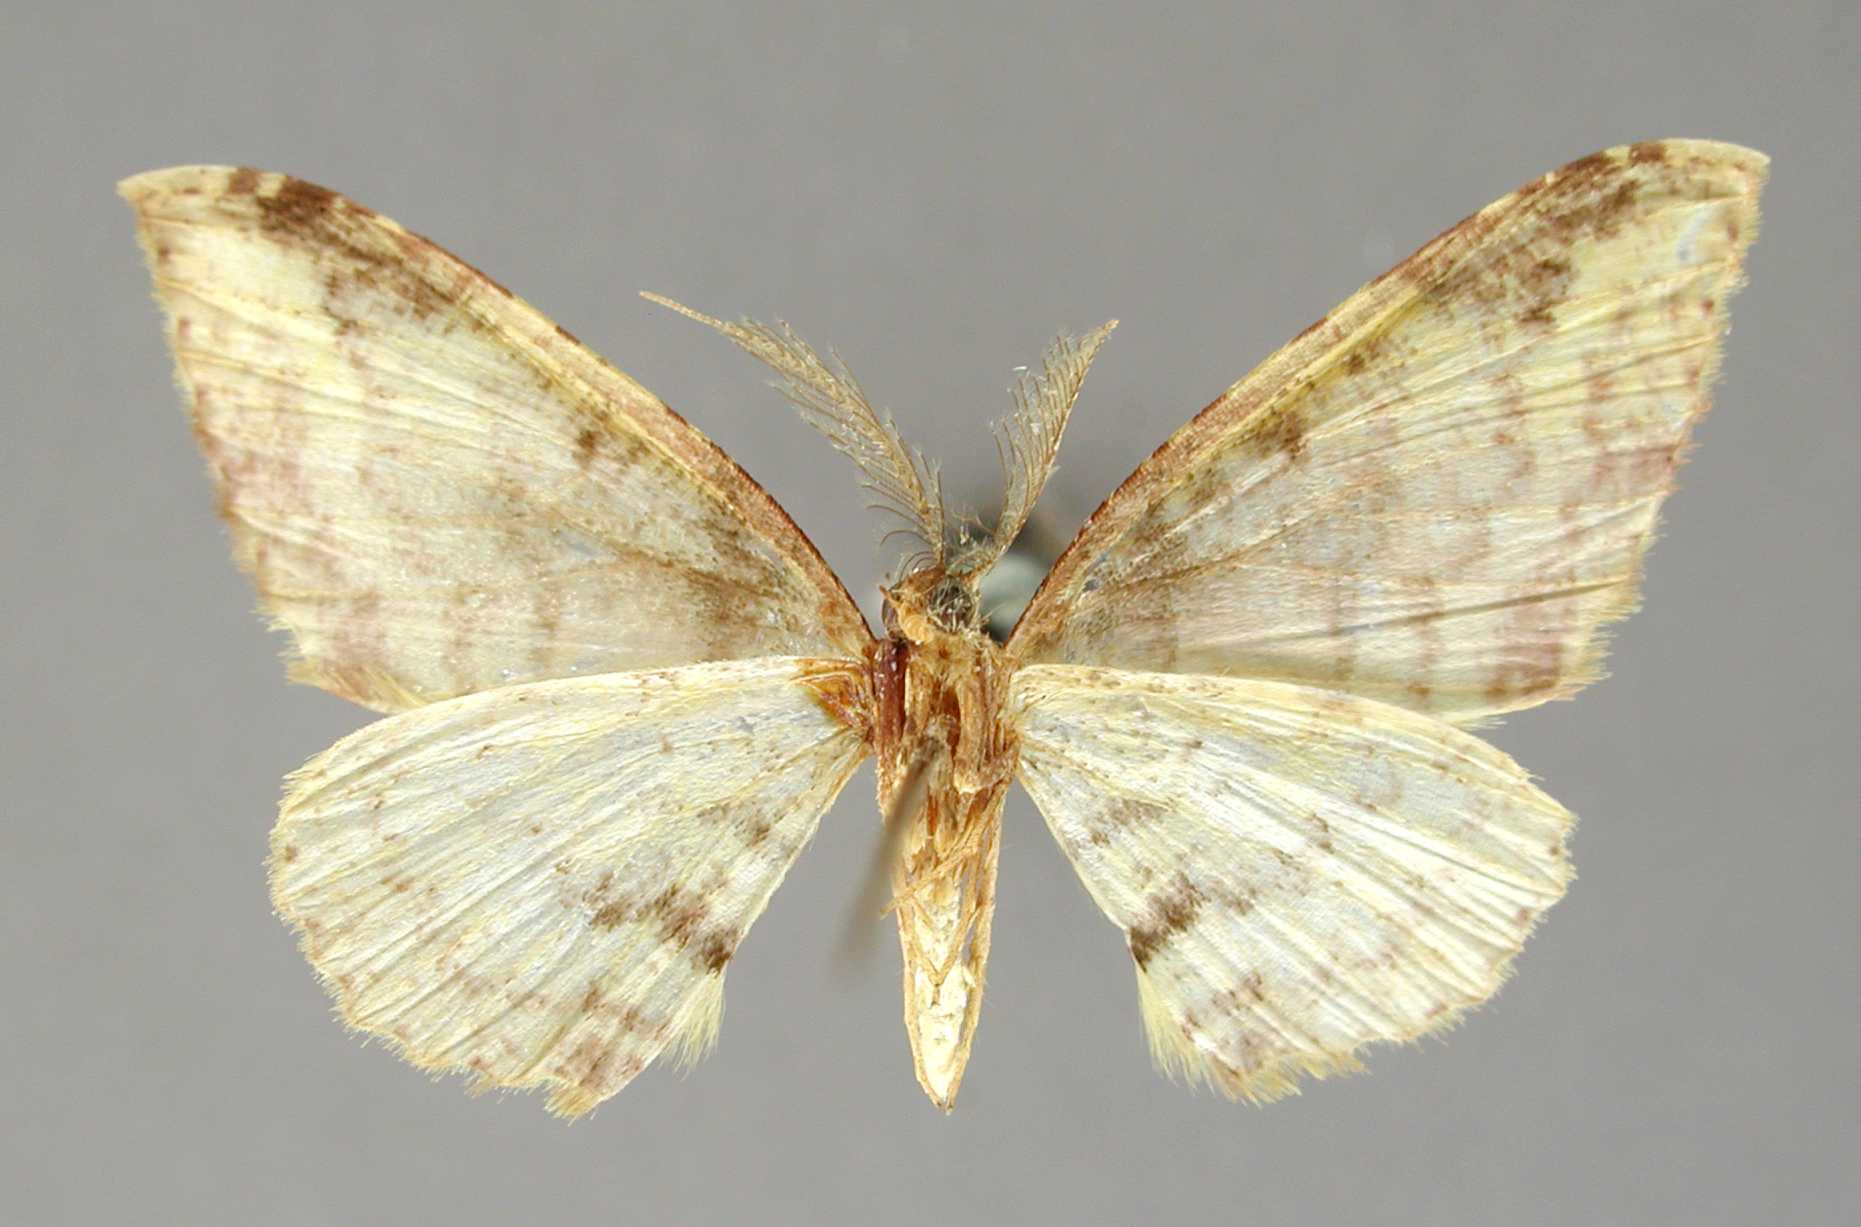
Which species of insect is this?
Cambogia insolita
